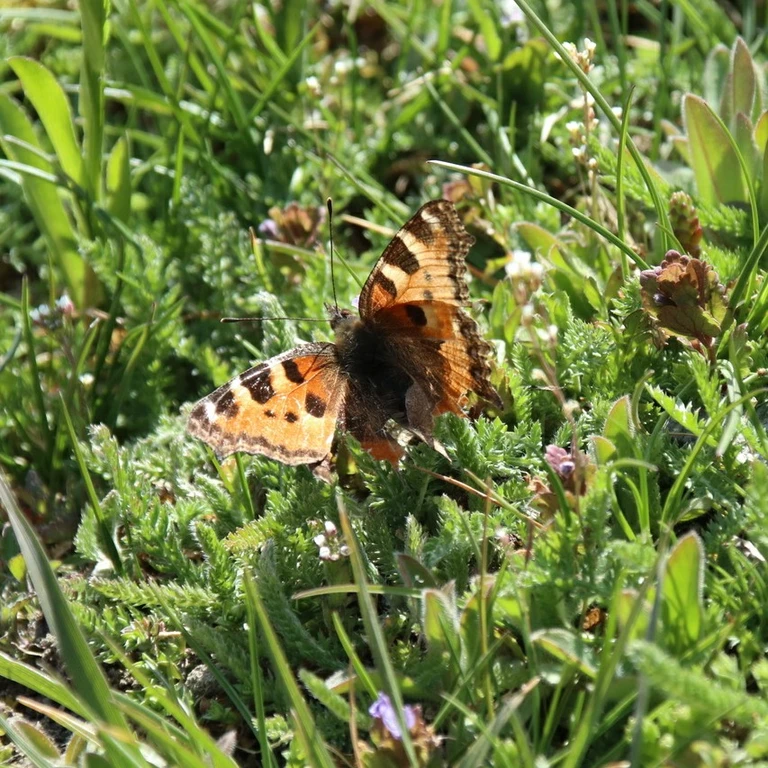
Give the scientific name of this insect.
Aglais urticae
